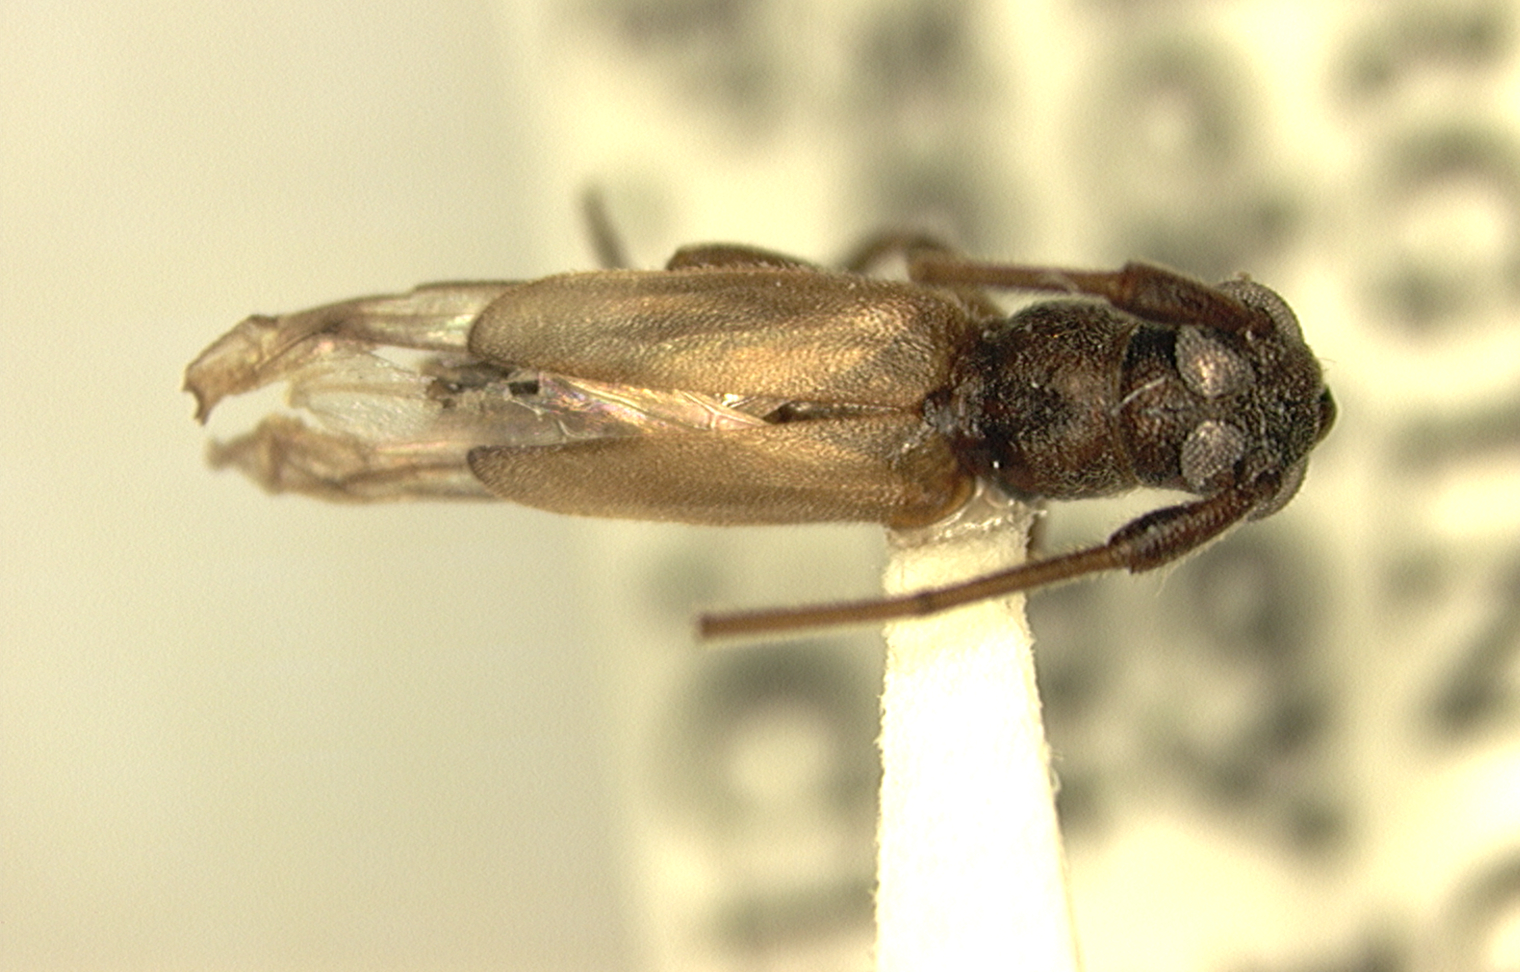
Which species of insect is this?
Methia necydalea (also Methia insularum)
